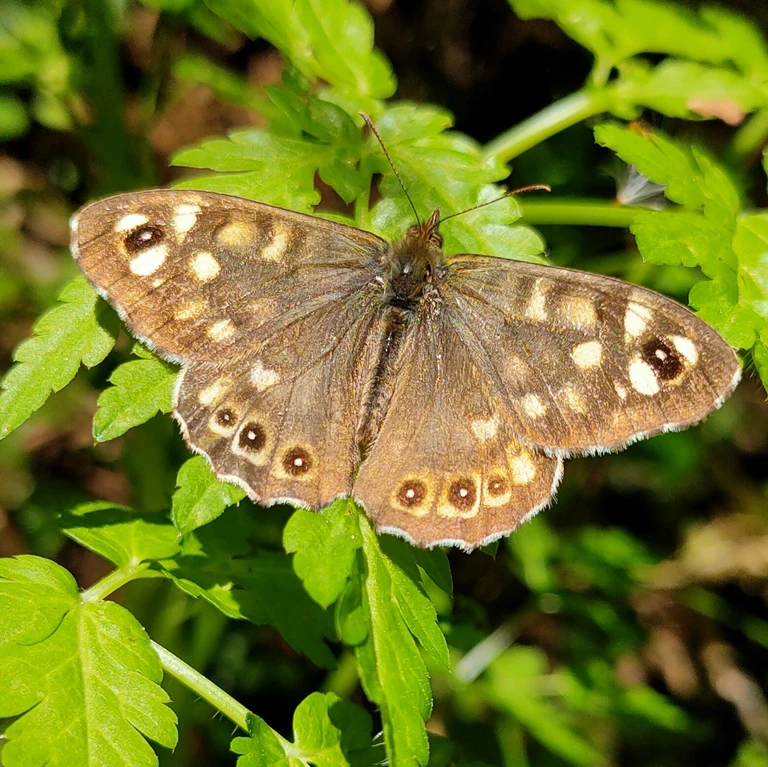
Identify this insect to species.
Pararge aegeria
